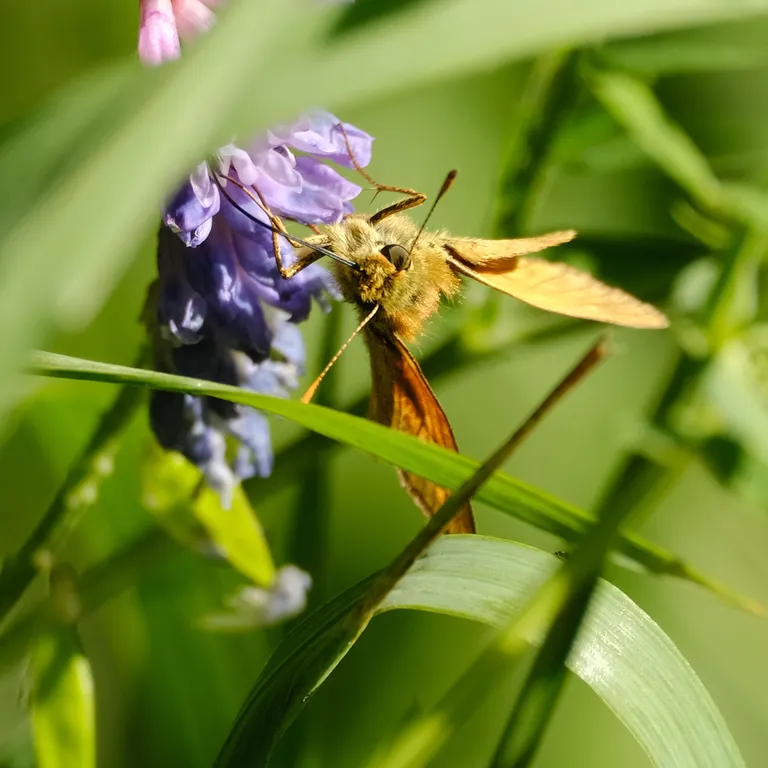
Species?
Ochlodes sylvanus (also Ochlodes venata)
